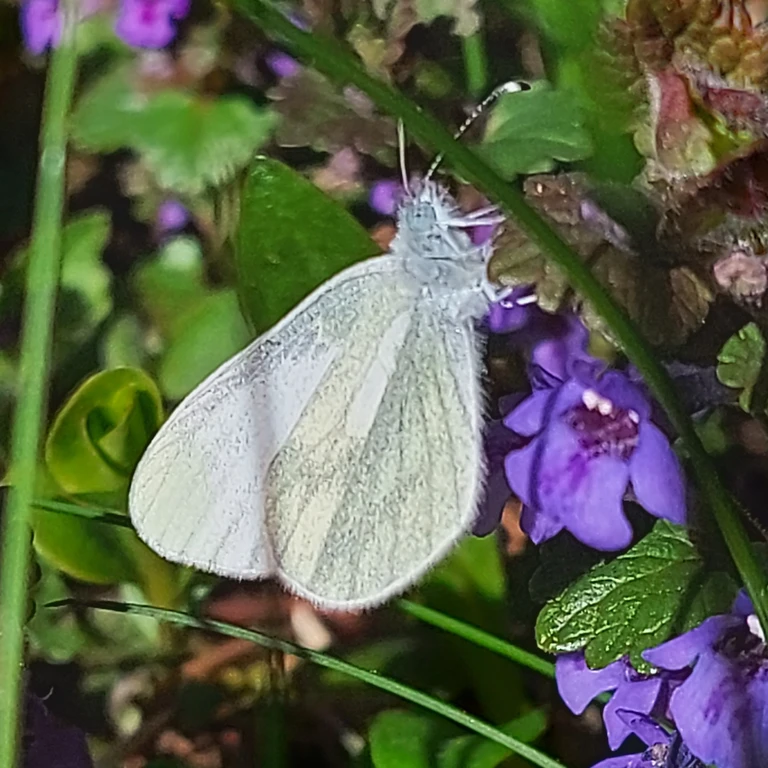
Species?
Leptidea sinapis/juvernica
